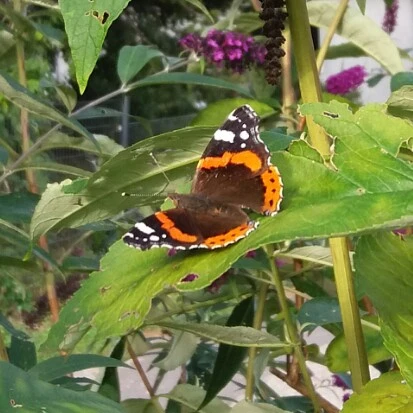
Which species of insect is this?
Vanessa atalanta
